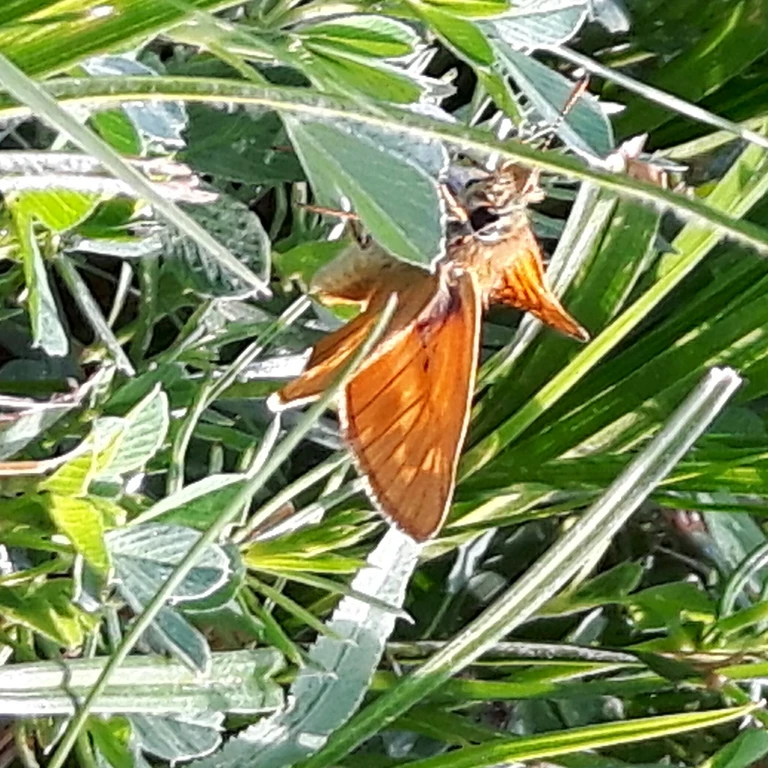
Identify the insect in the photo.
Ochlodes sylvanus (also Ochlodes venata)
